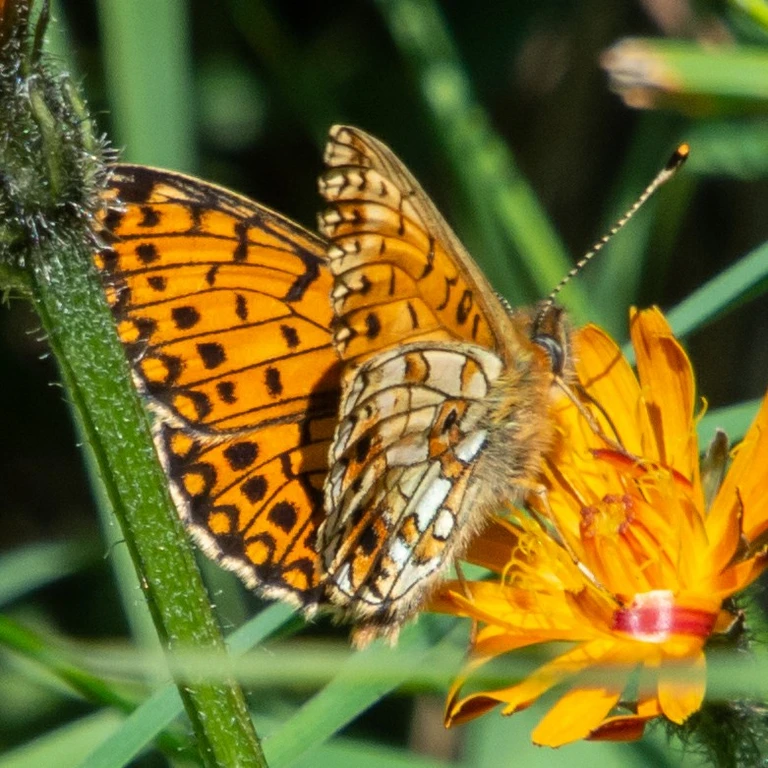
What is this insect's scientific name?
Boloria selene
